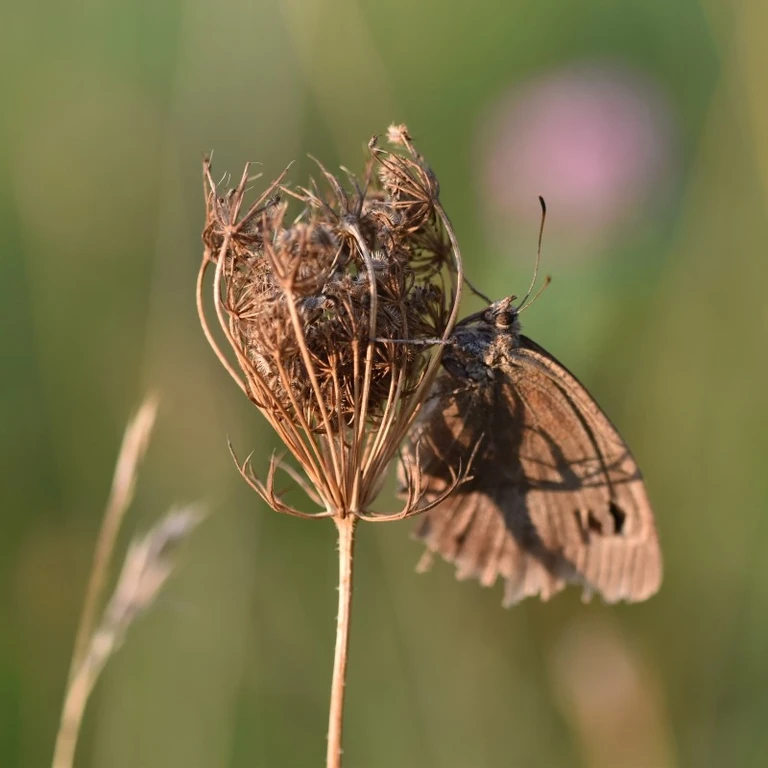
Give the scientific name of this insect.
Minois dryas
